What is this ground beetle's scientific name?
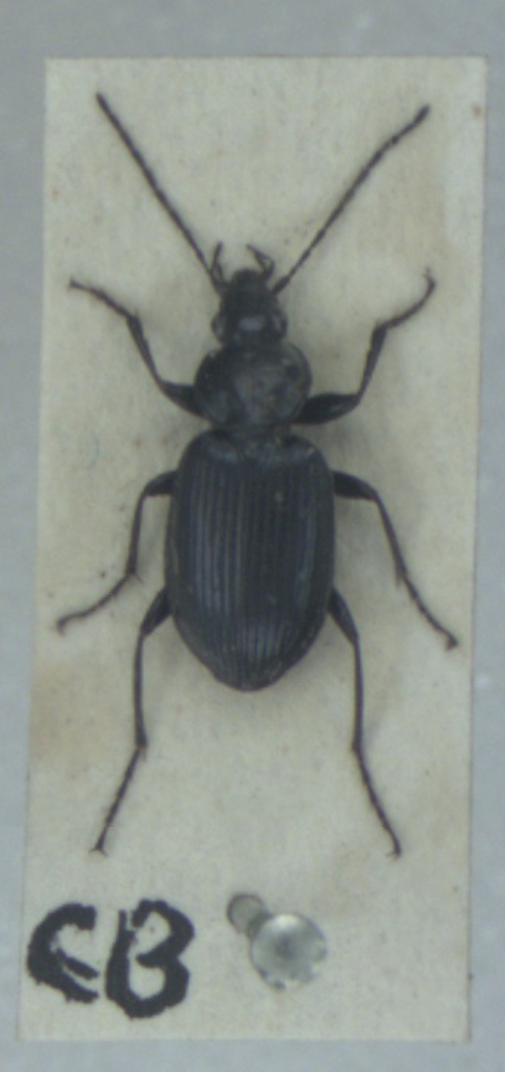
Agonum emarginatum
